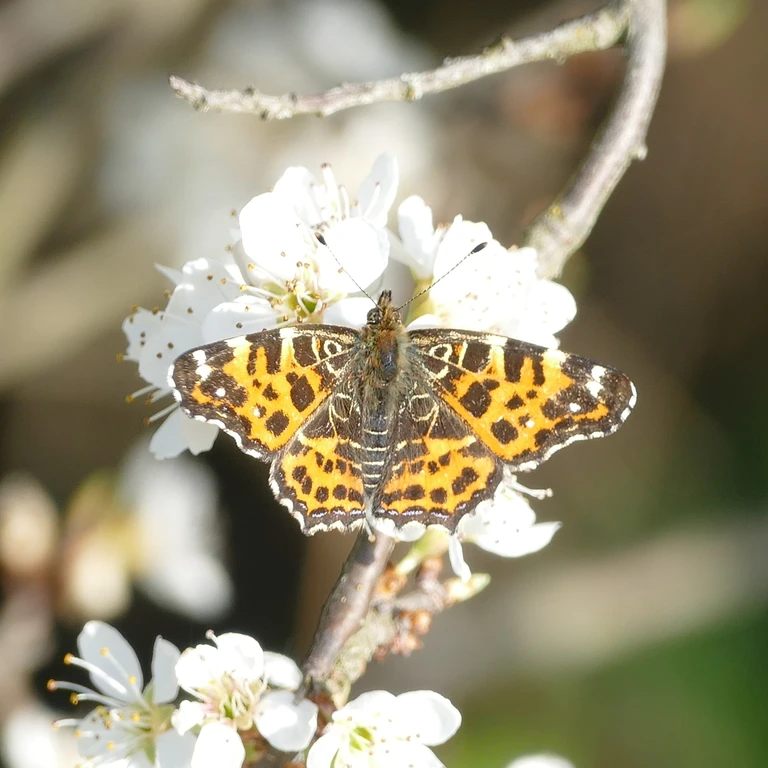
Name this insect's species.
Araschnia levana
